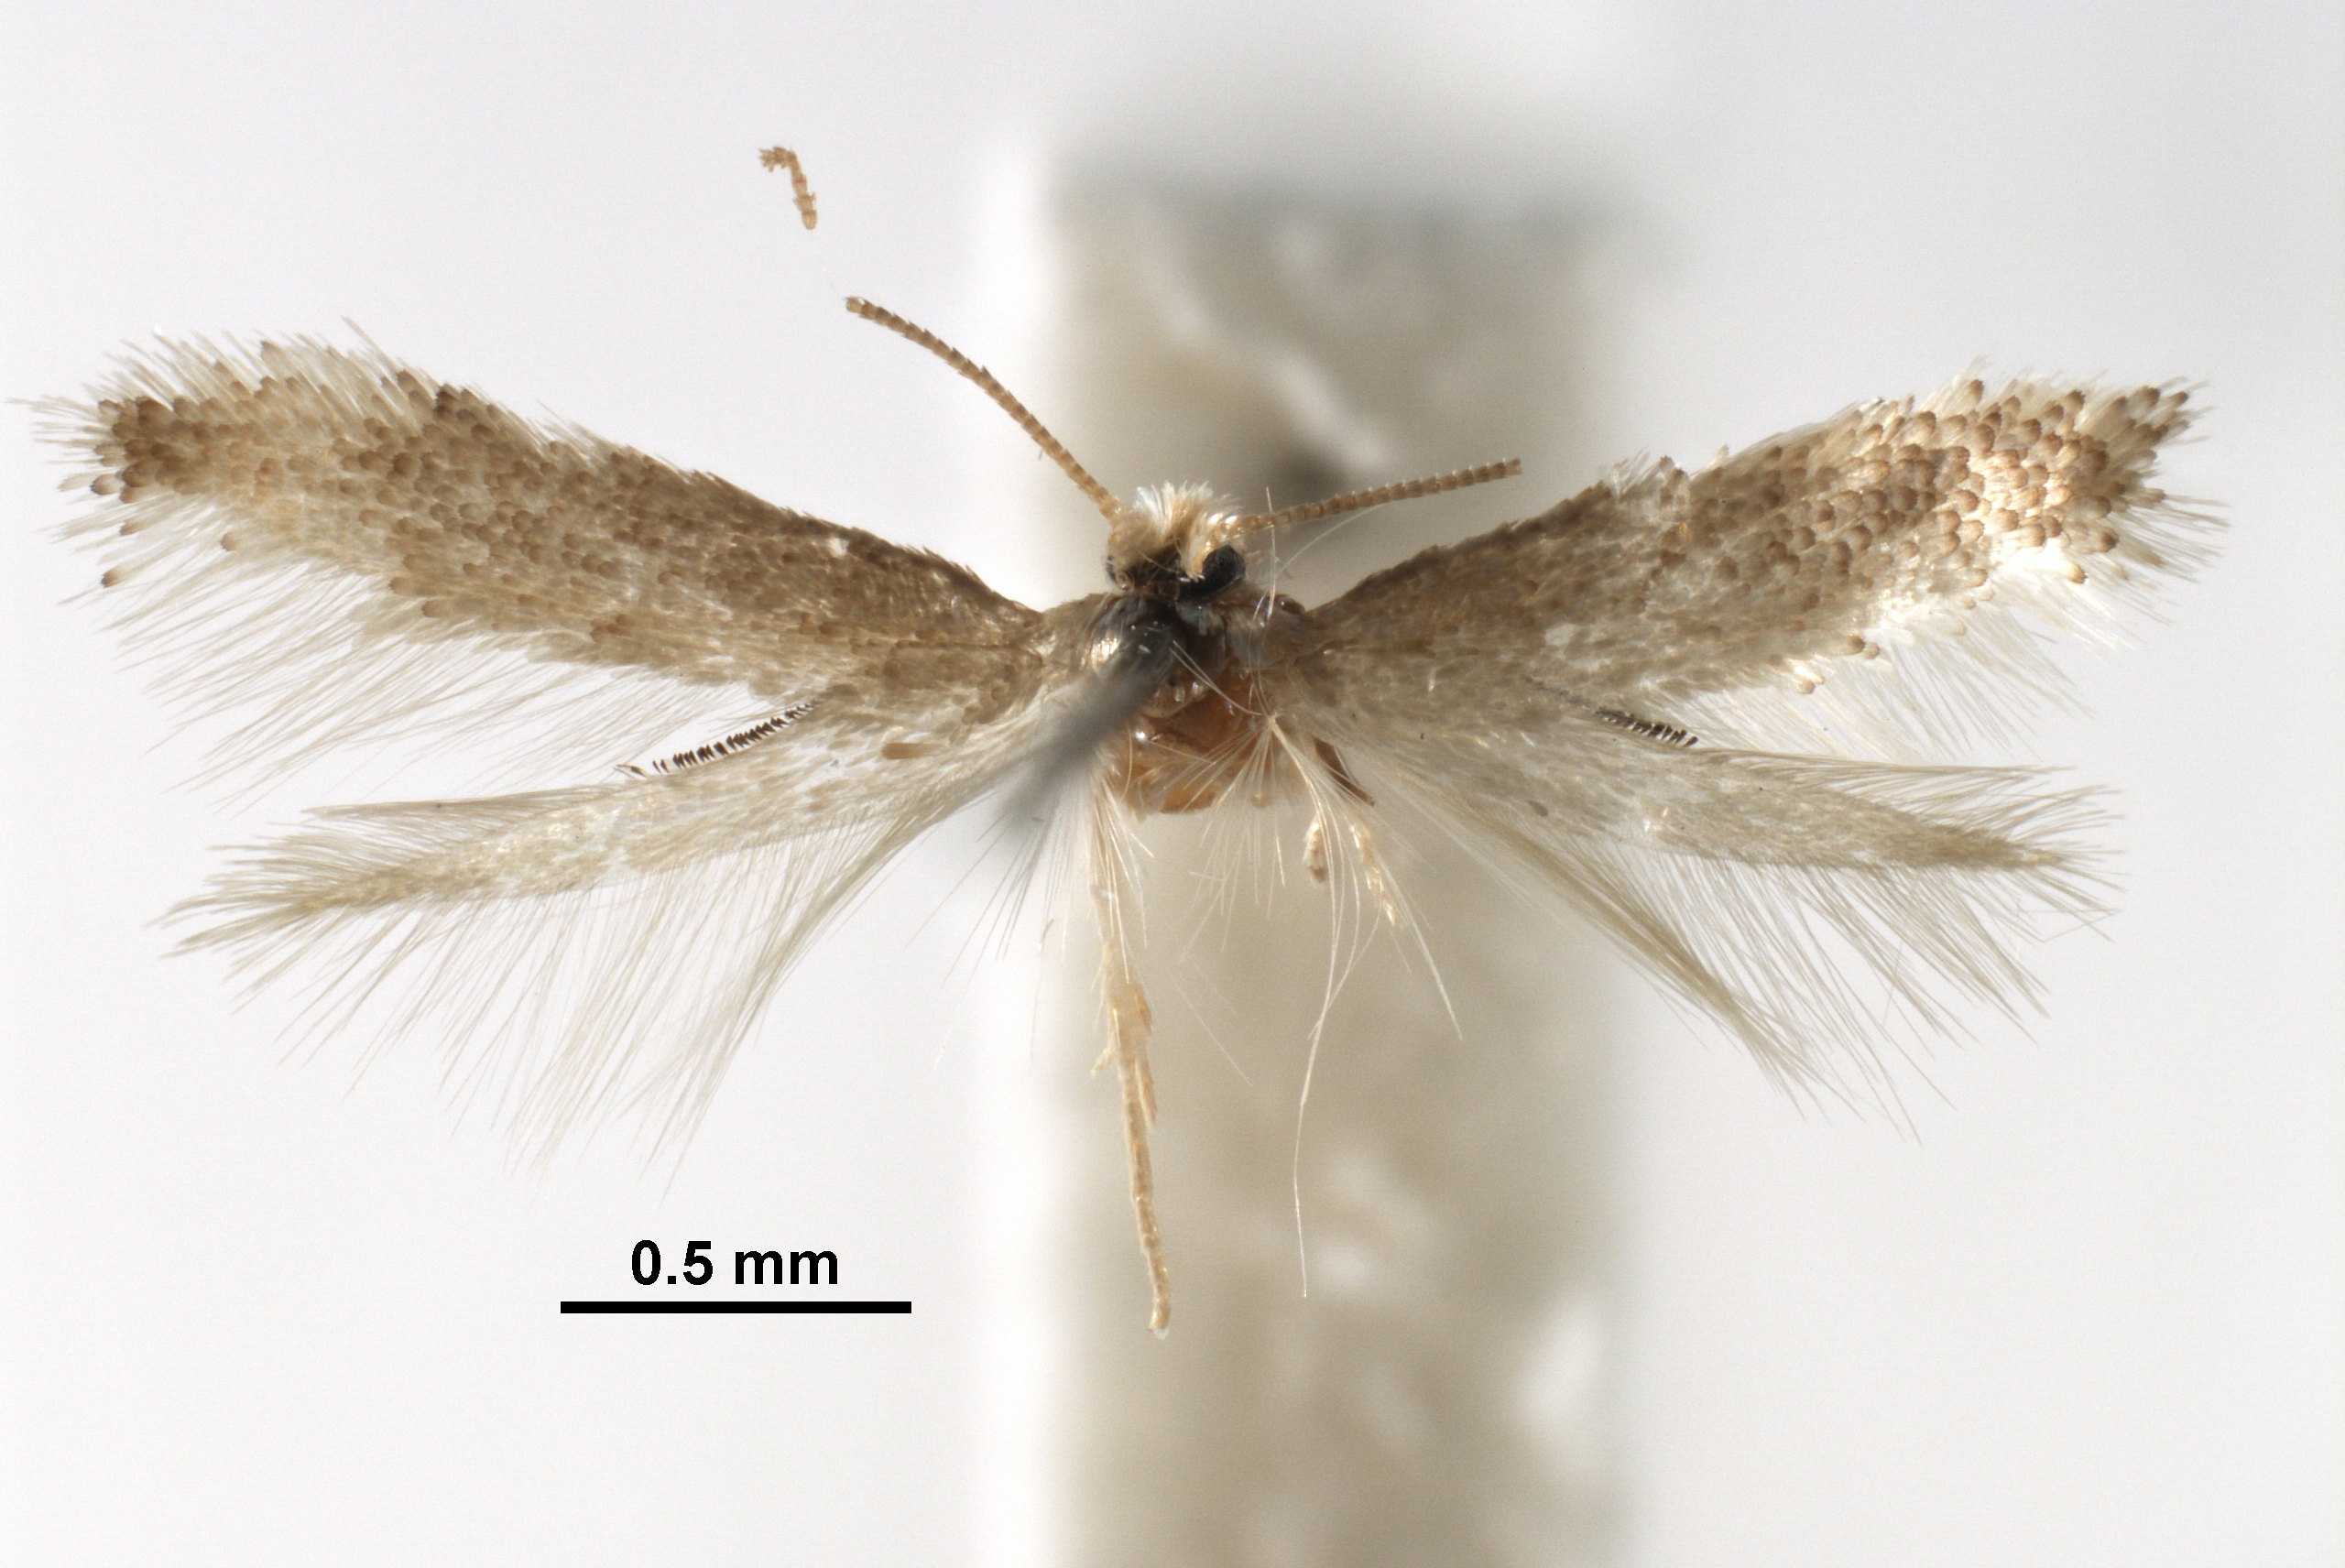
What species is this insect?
Trifurcula iberica
